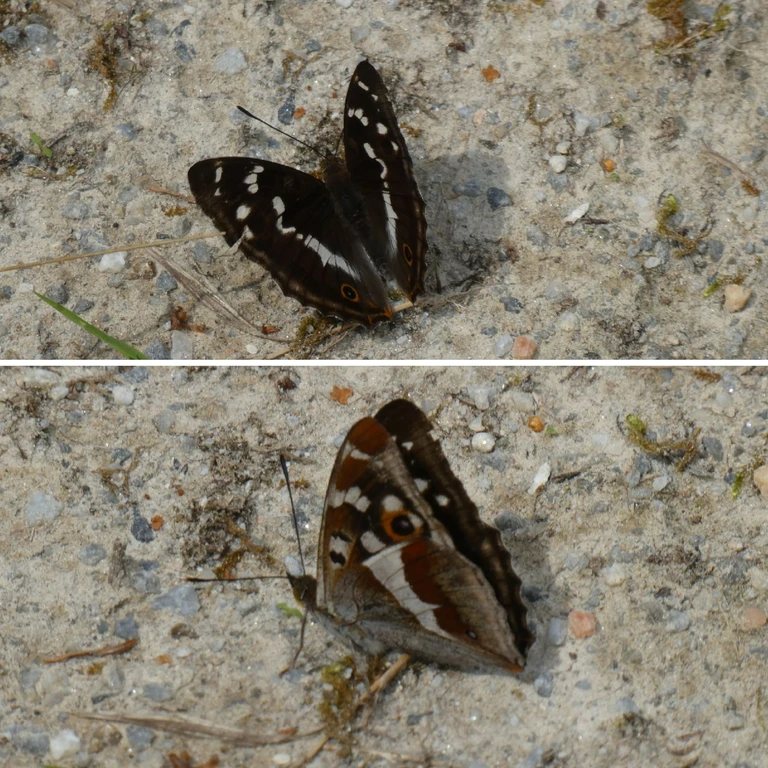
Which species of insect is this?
Apatura iris
